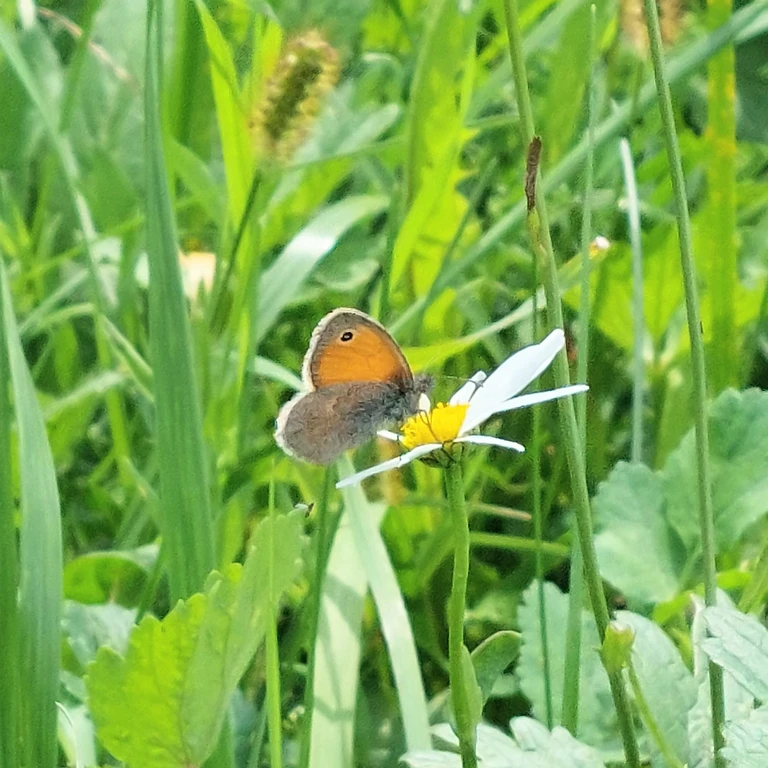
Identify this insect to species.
Coenonympha pamphilus
